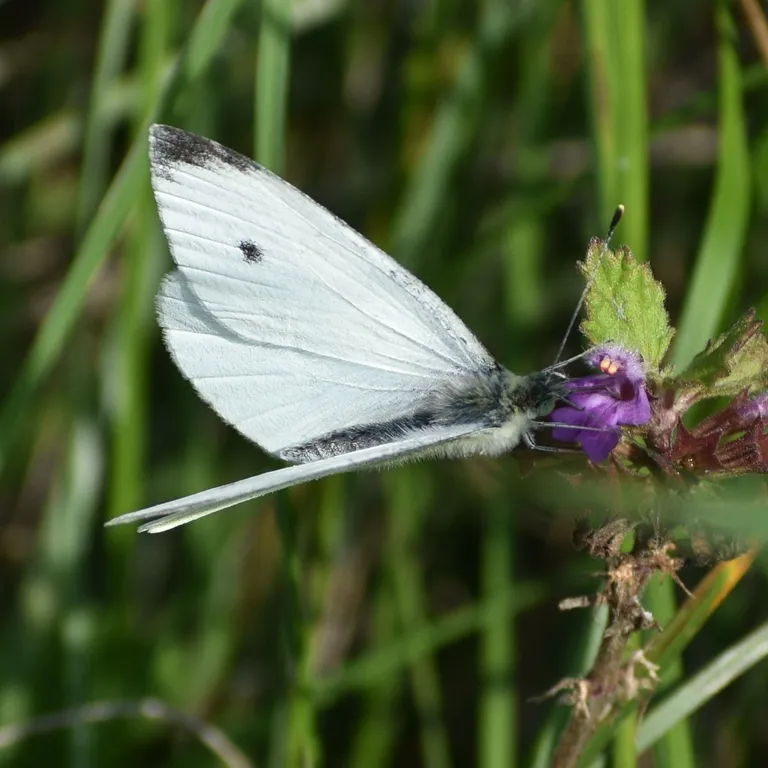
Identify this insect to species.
Pieris rapae
